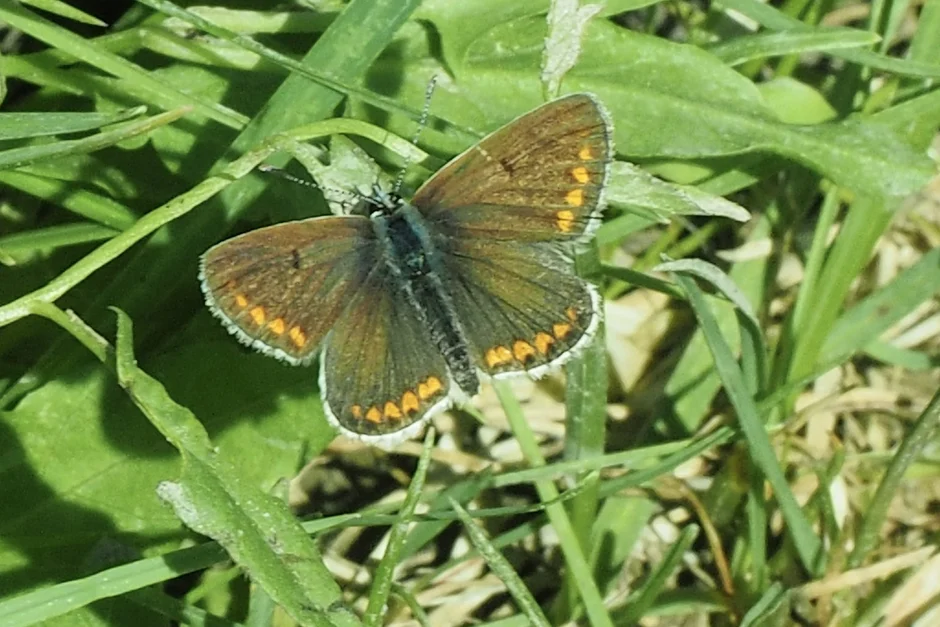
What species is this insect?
Aricia agestis/artaxerxes
